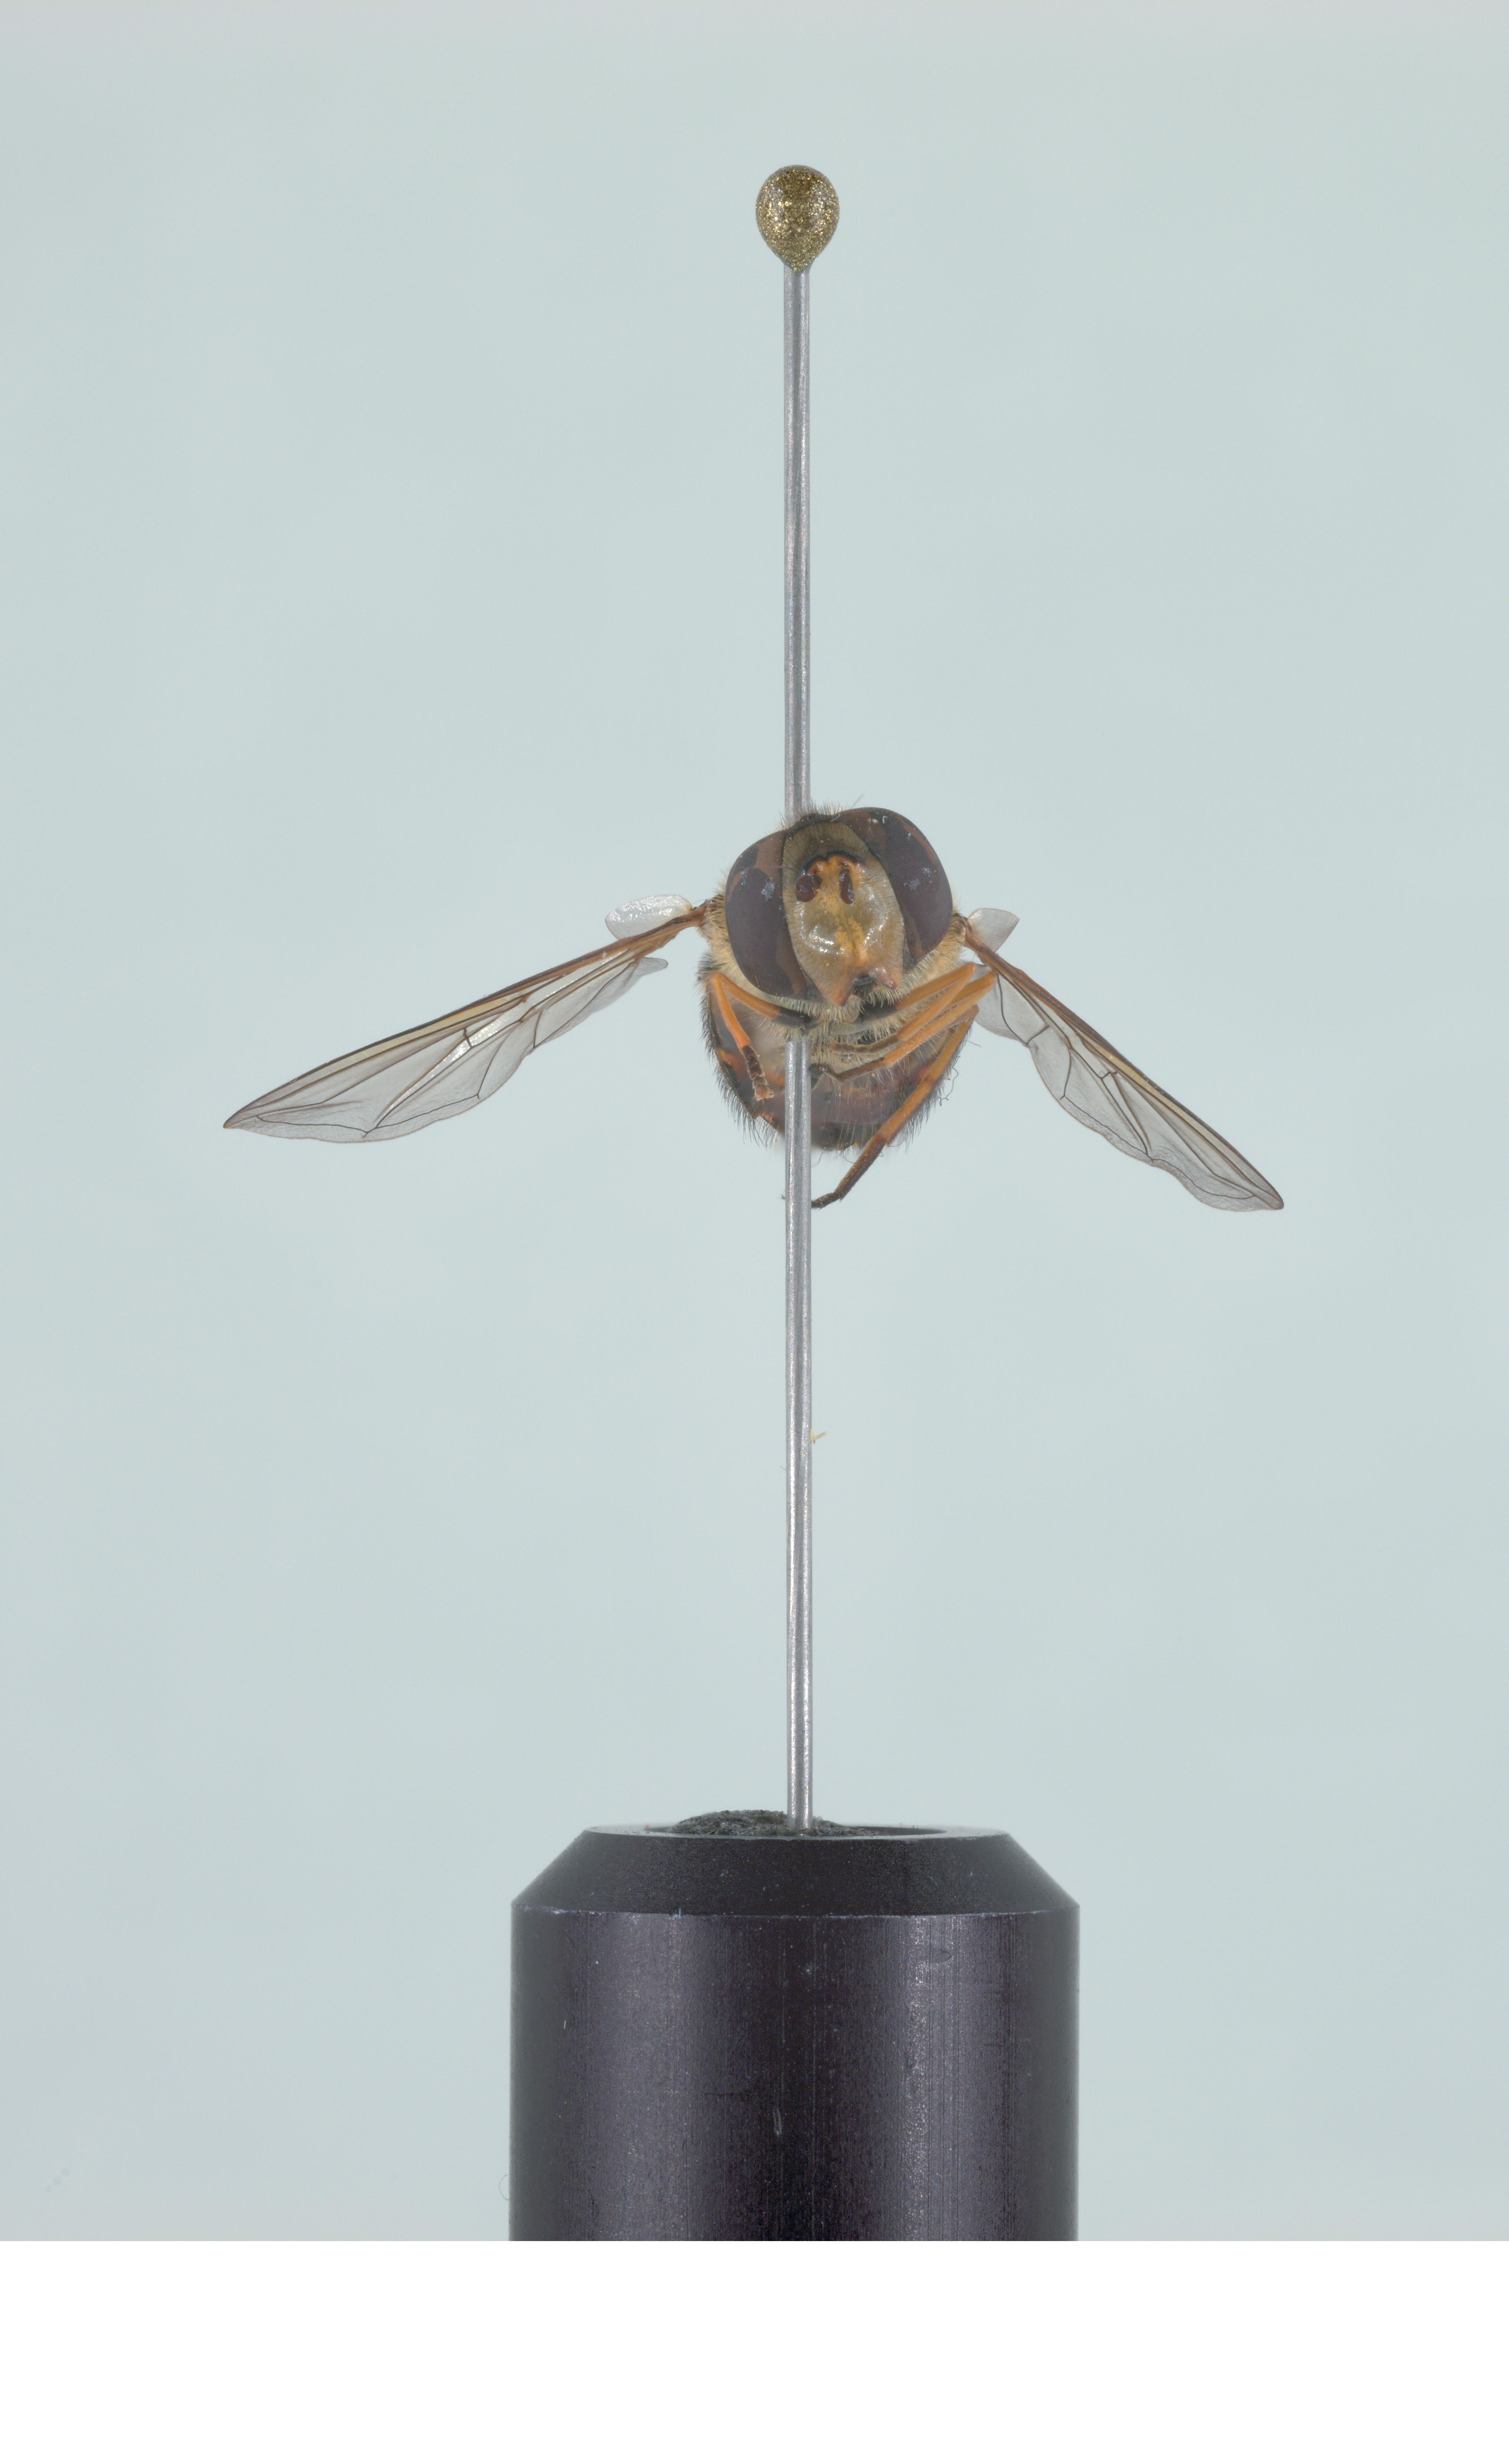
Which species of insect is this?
Syrphus torvus
